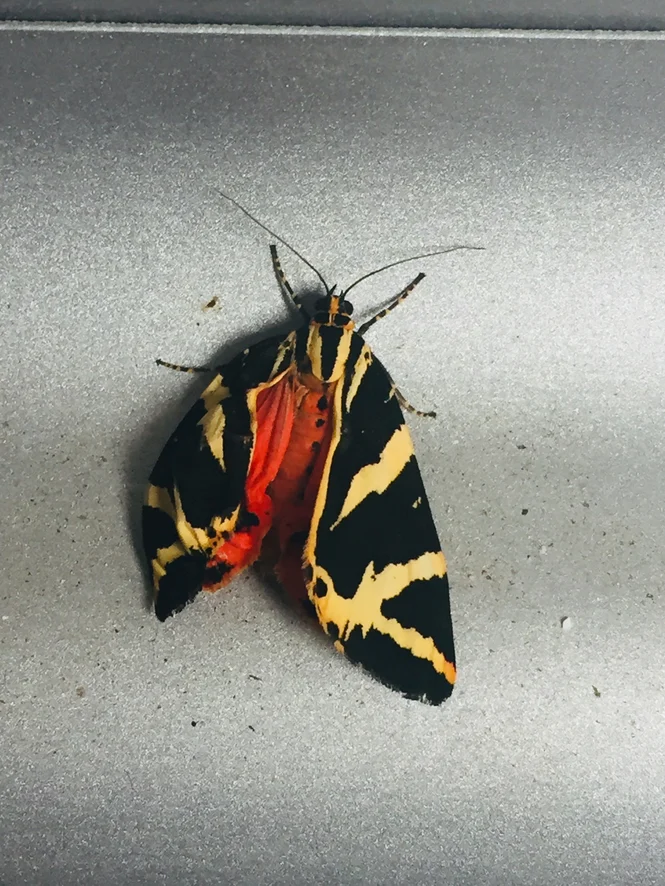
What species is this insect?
Euplagia quadripunctaria
